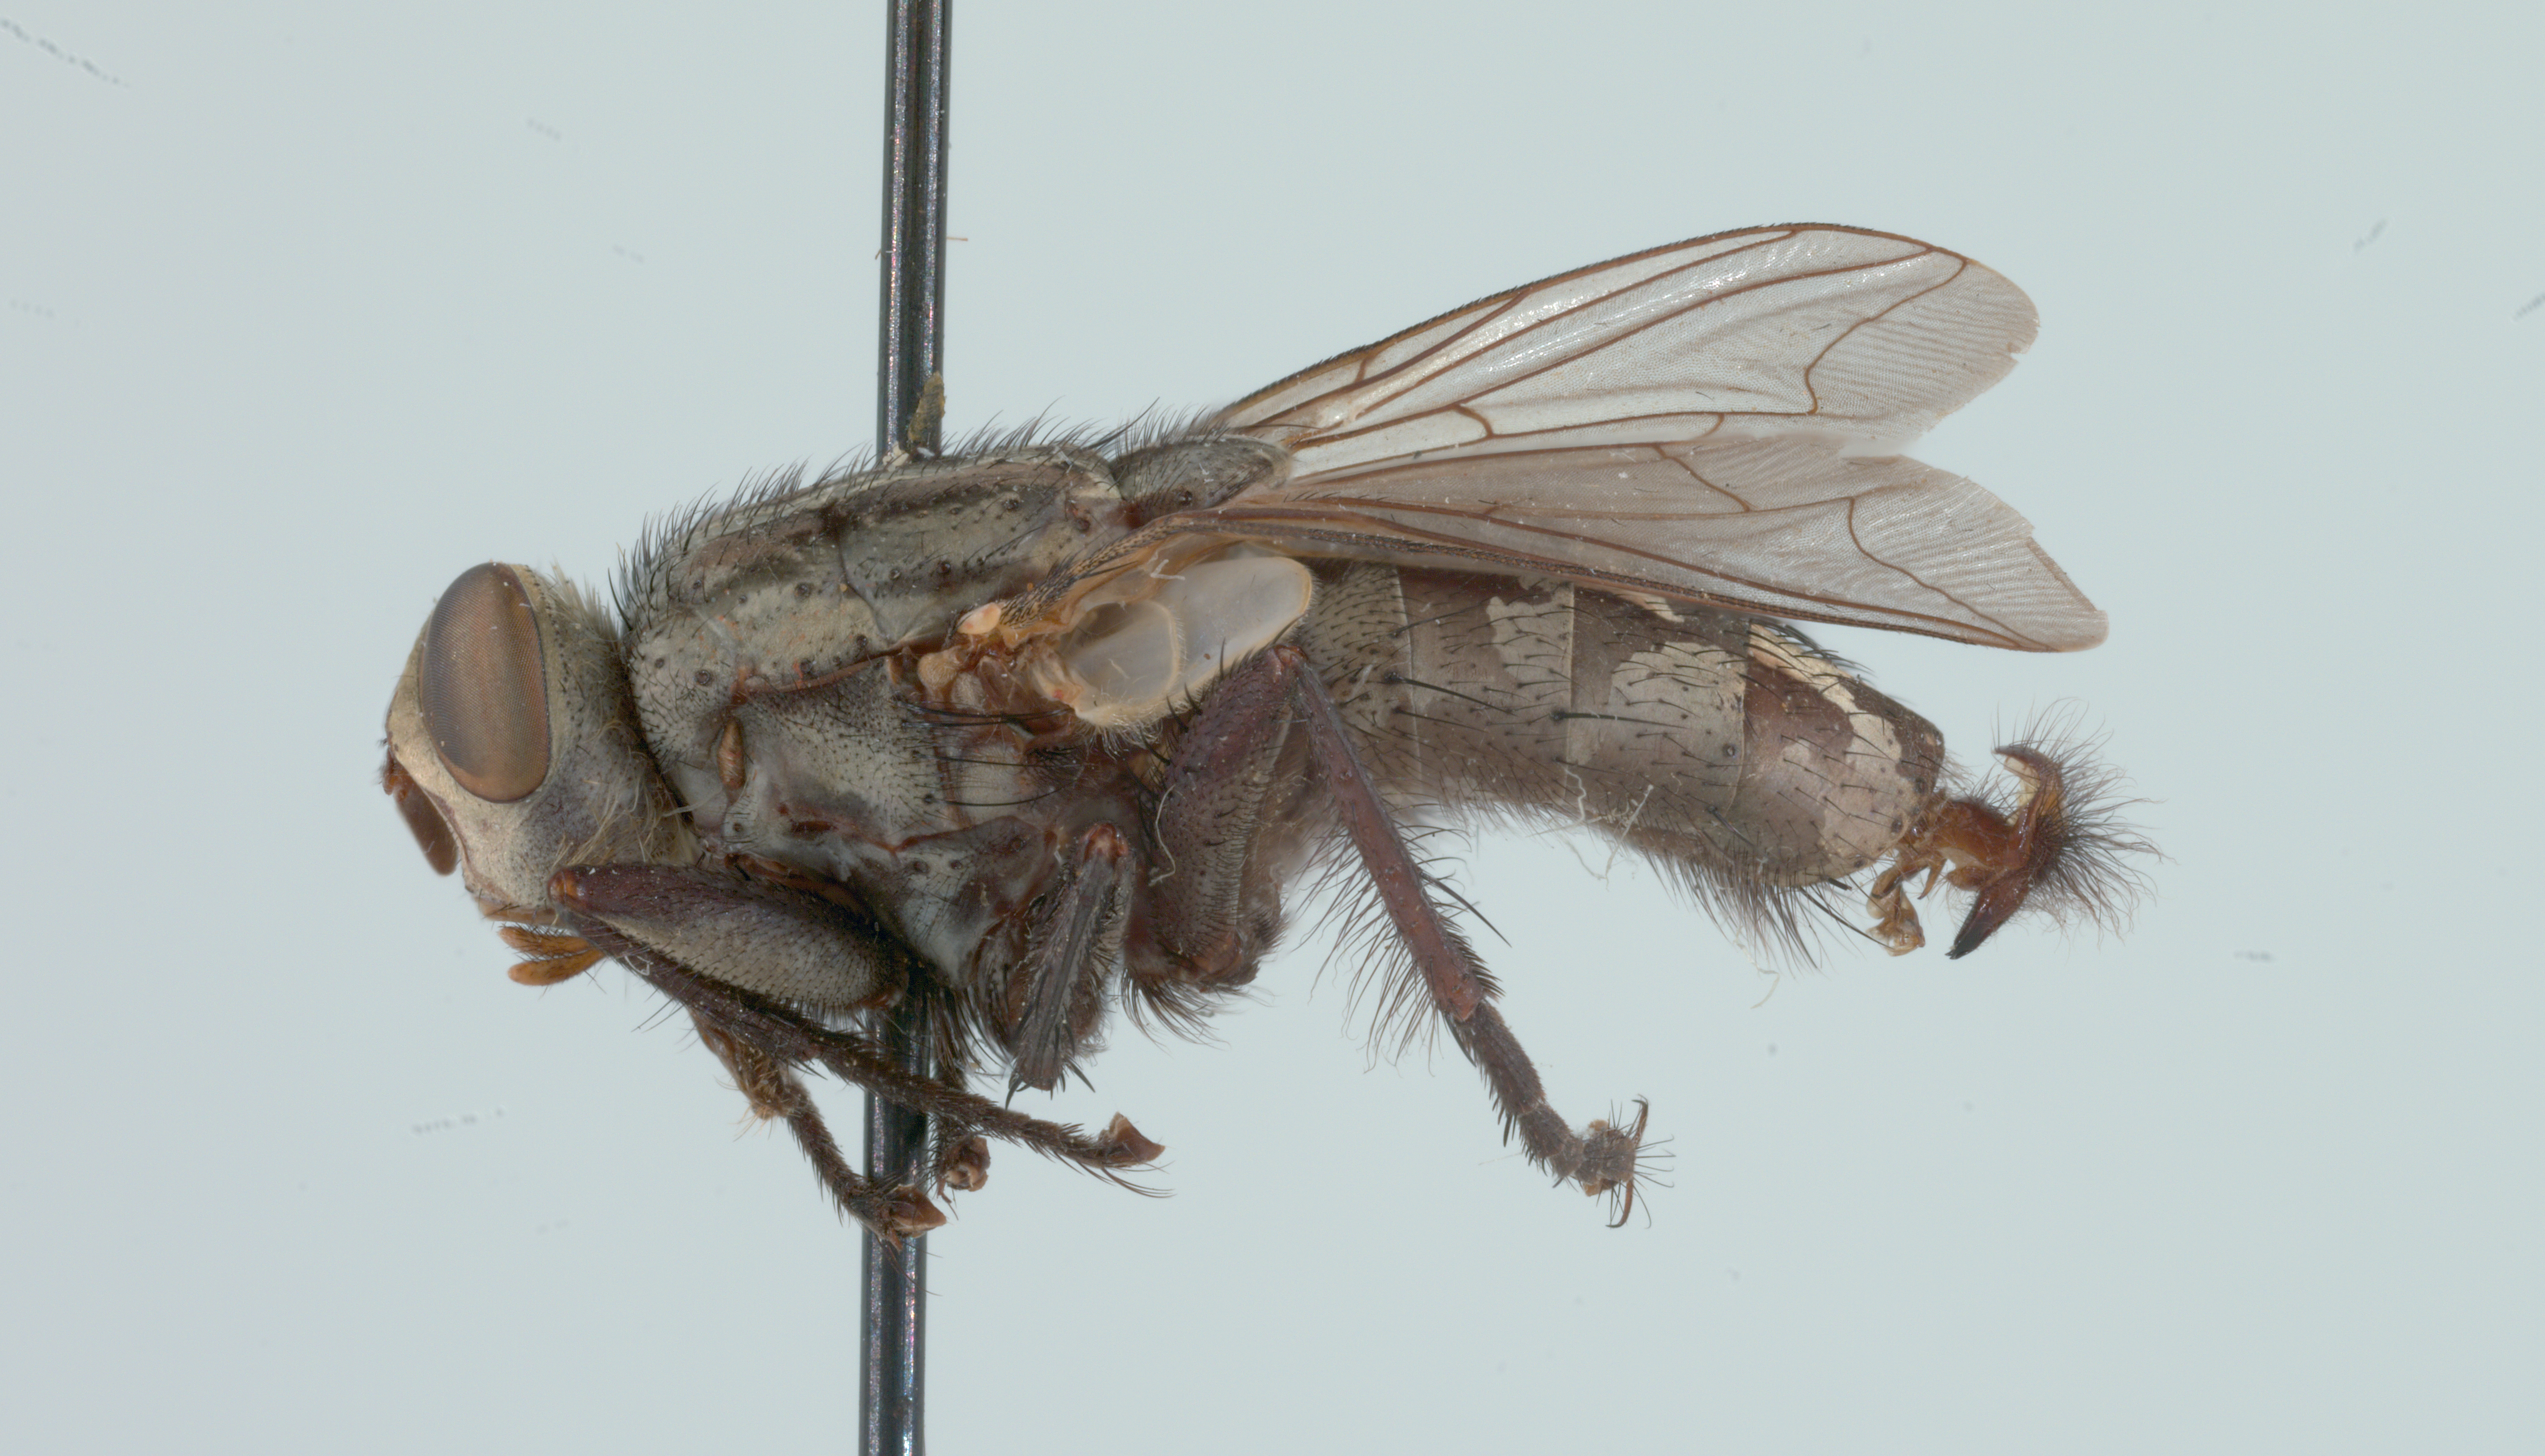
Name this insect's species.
Sarcophaga taenionota
